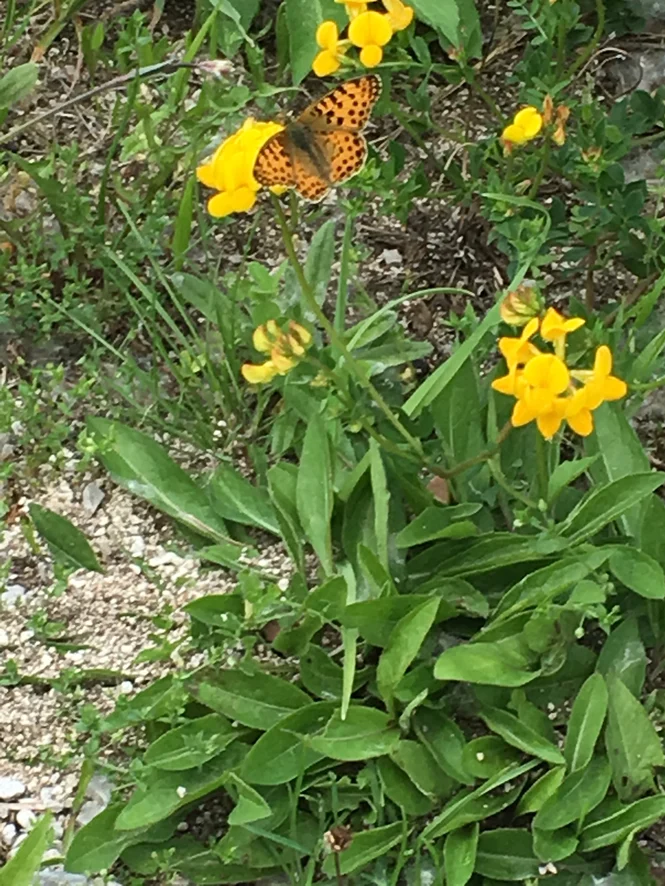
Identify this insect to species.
Issoria lathonia
